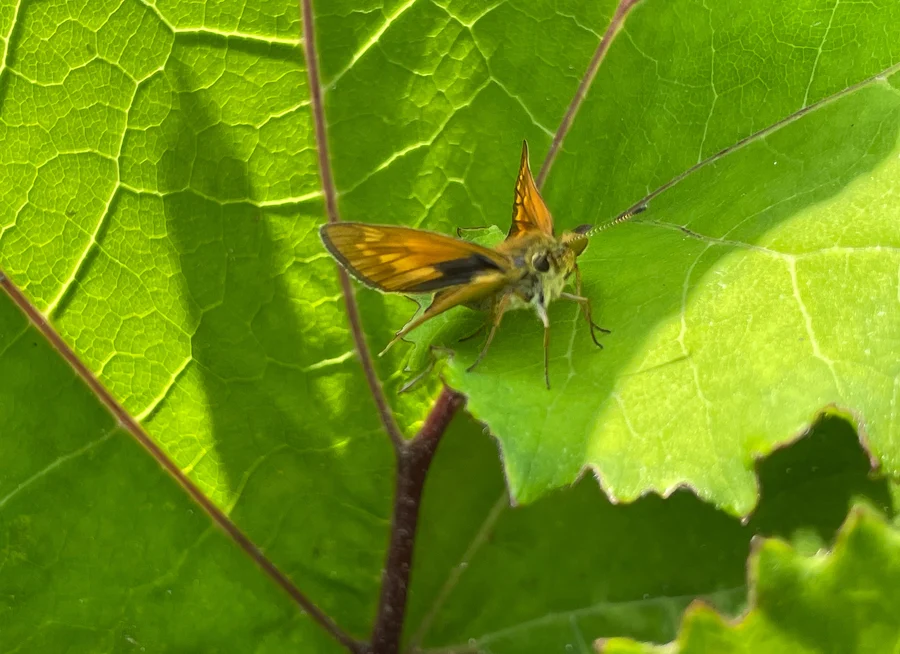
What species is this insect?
Ochlodes sylvanus (also Ochlodes venata)
